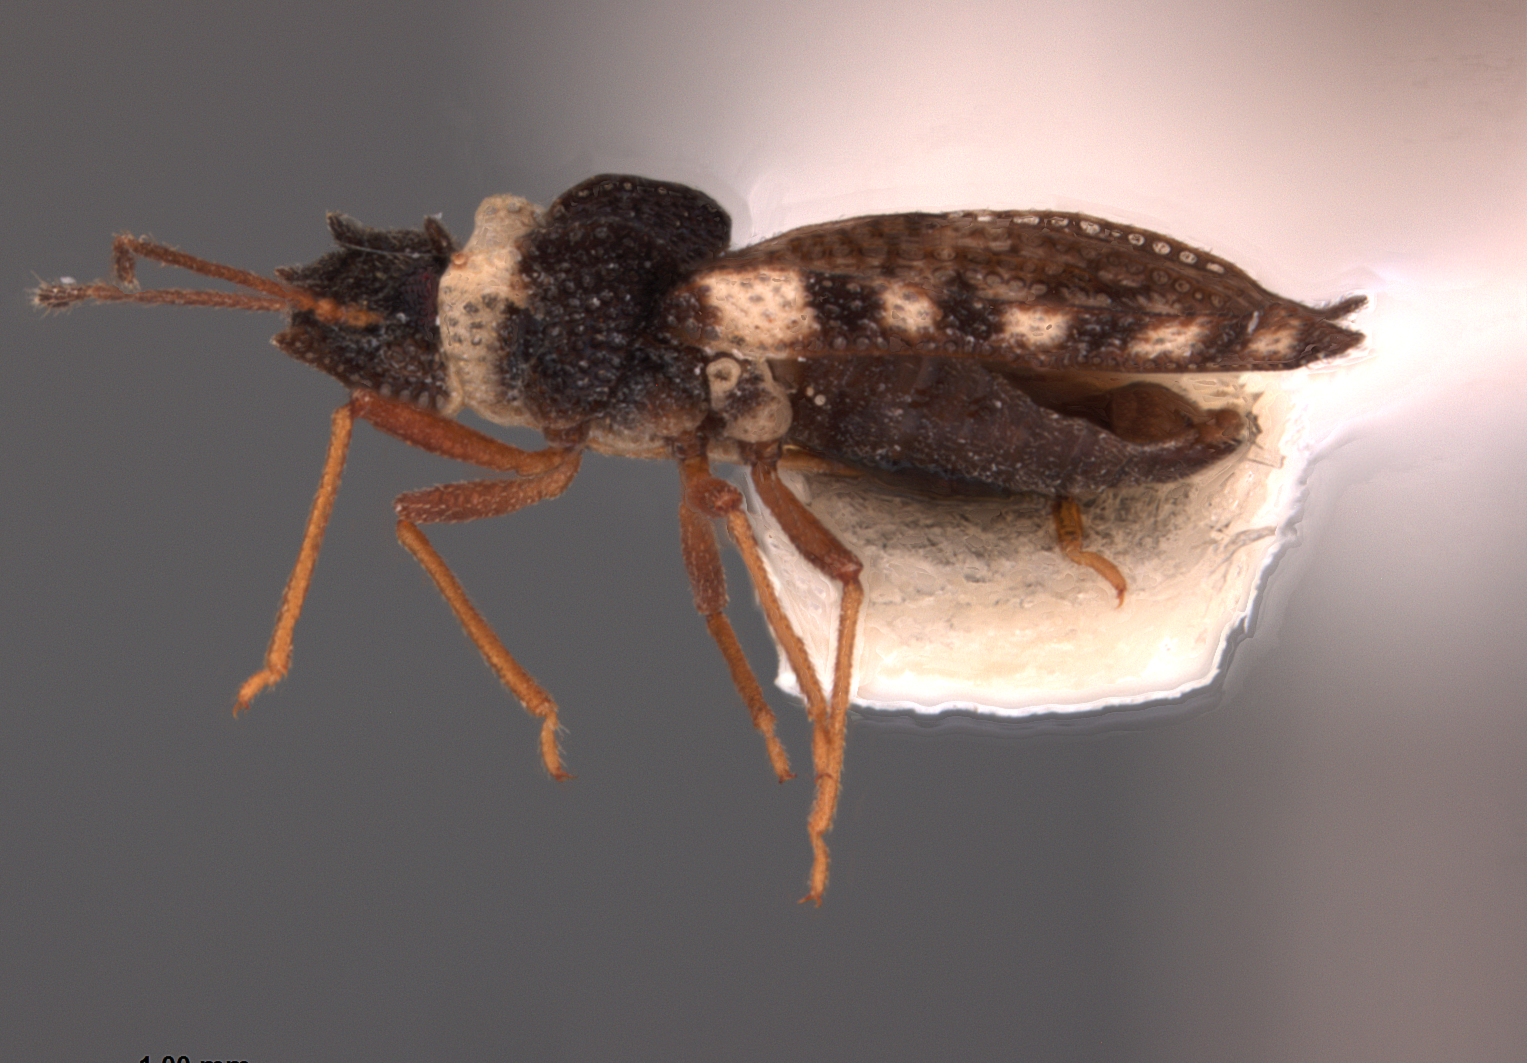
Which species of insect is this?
Minitingis elsae
